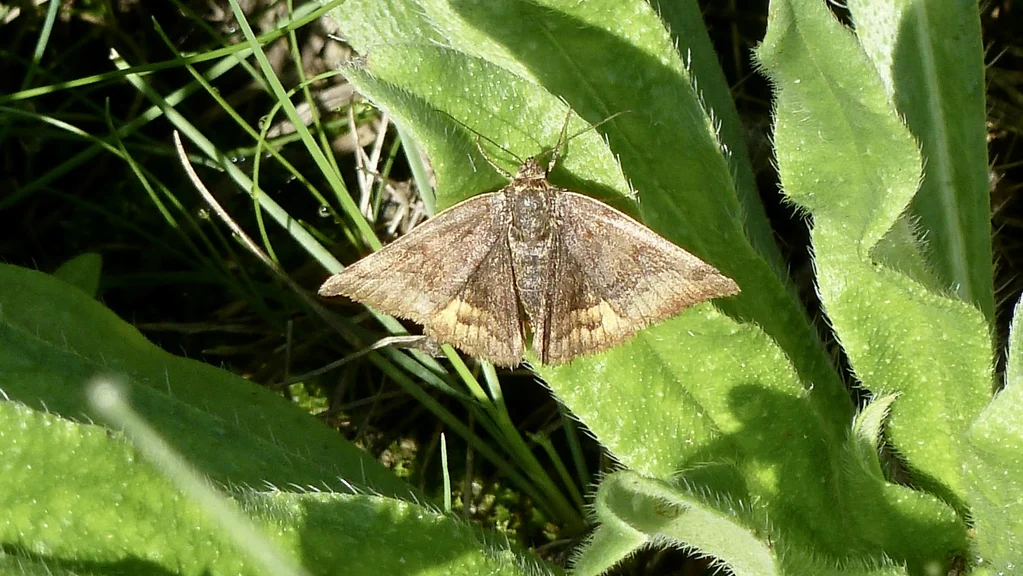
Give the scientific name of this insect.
Euclidia glyphica
